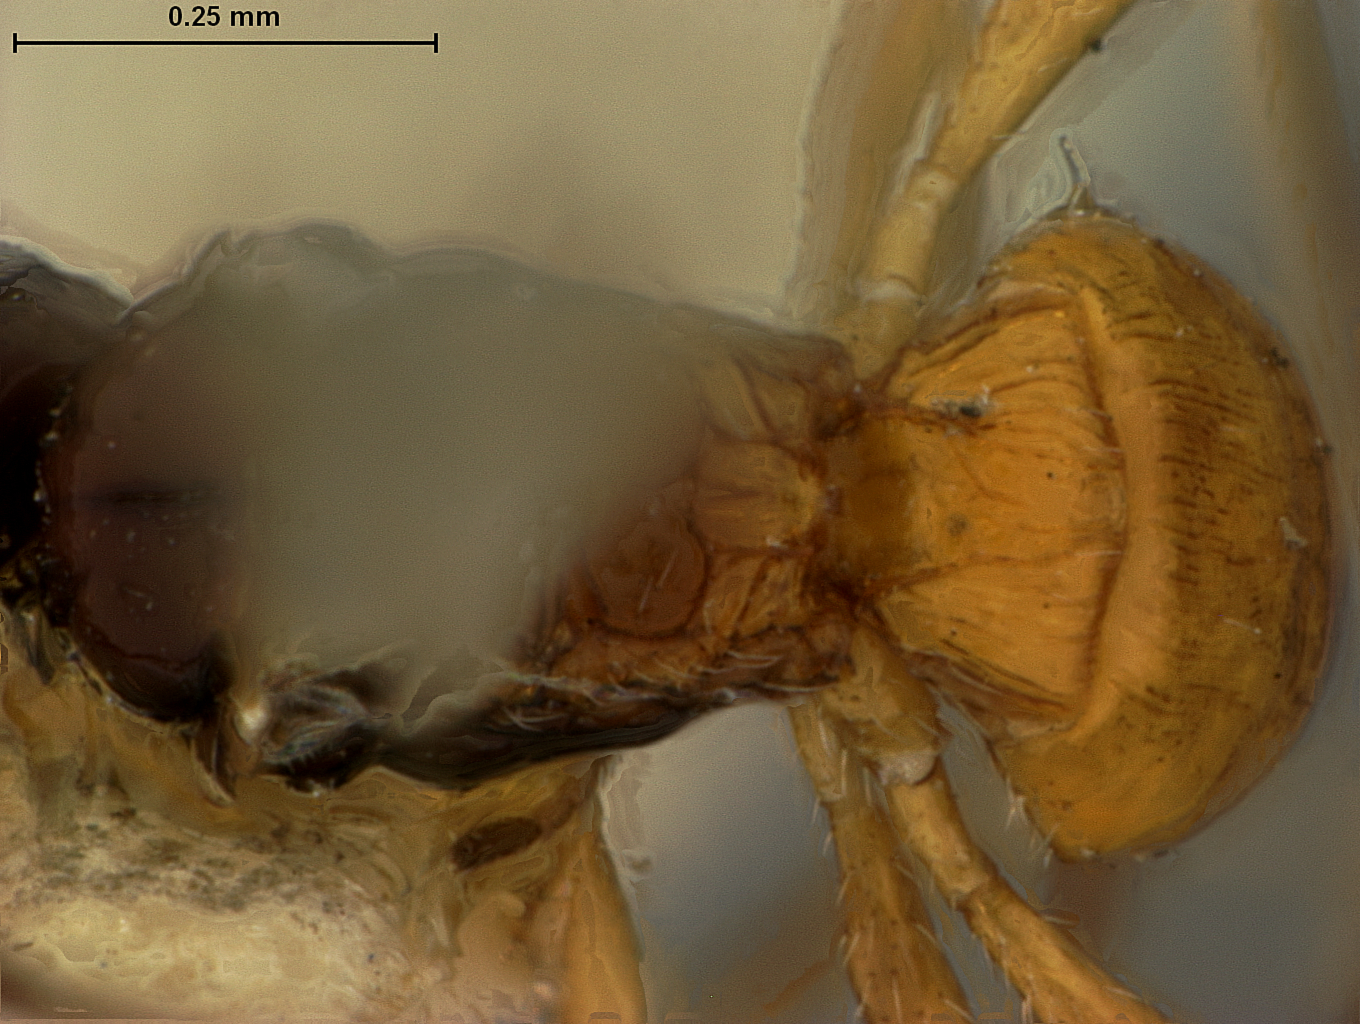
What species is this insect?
Pyogostolus americanus
